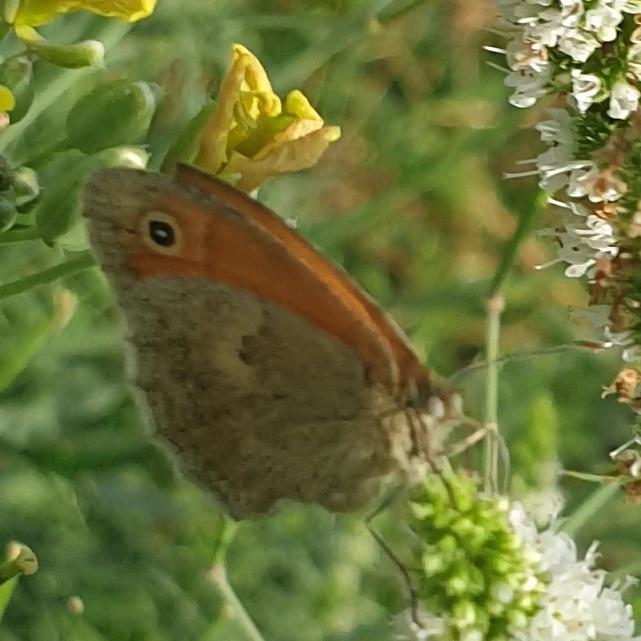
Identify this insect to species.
Coenonympha pamphilus
